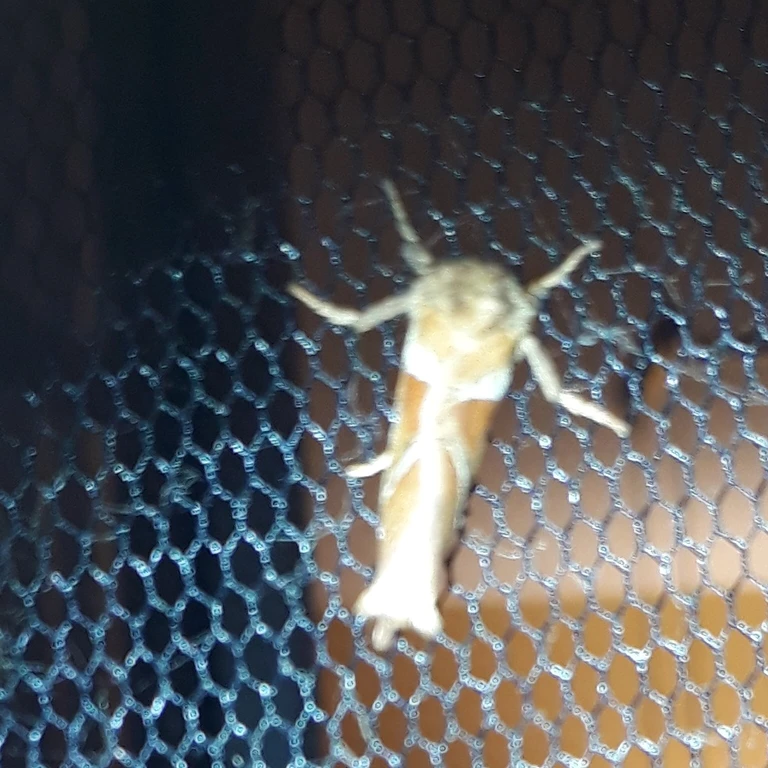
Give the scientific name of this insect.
Triodia sylvina
